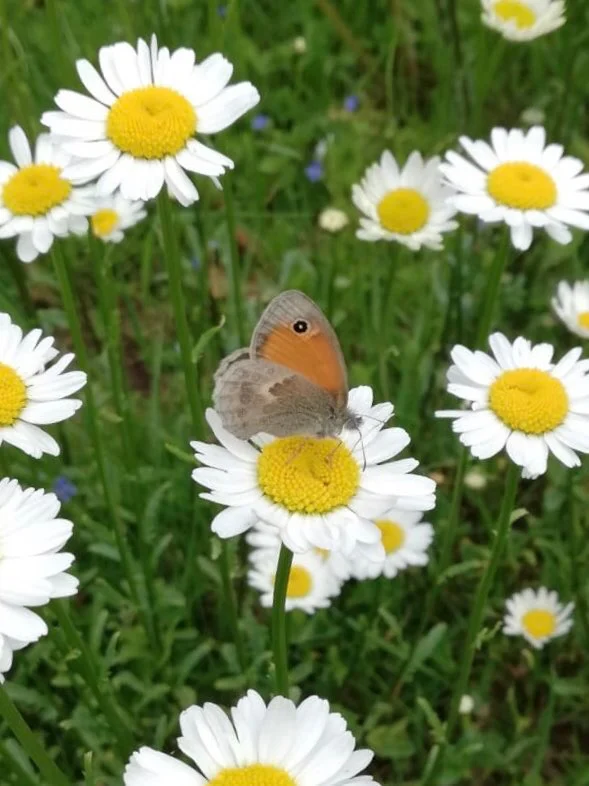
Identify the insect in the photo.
Coenonympha pamphilus
